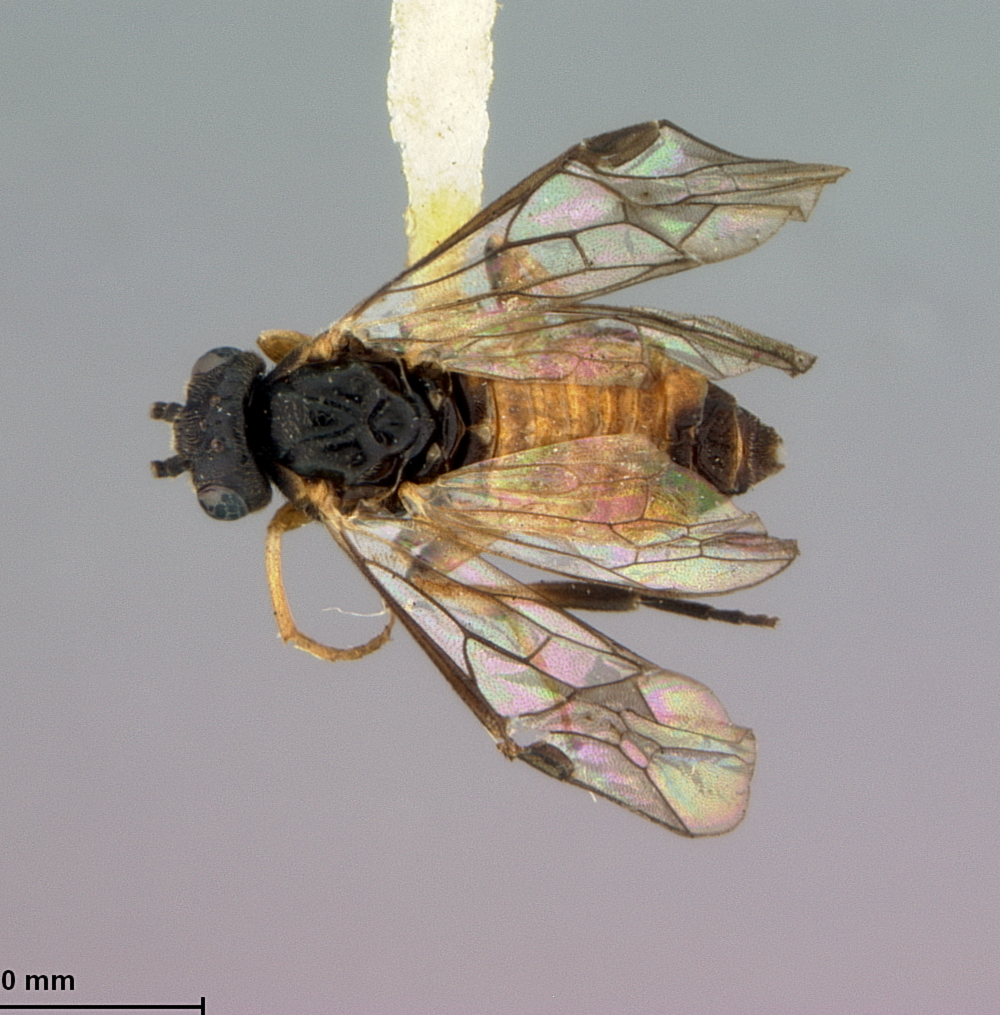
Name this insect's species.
Pristiphora idiotiformis
